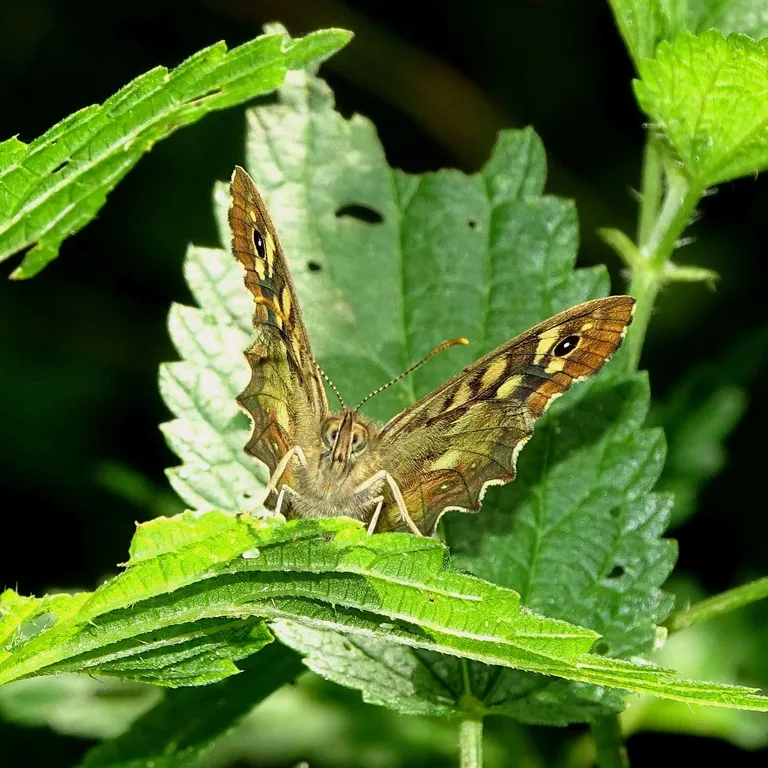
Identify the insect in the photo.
Pararge aegeria
